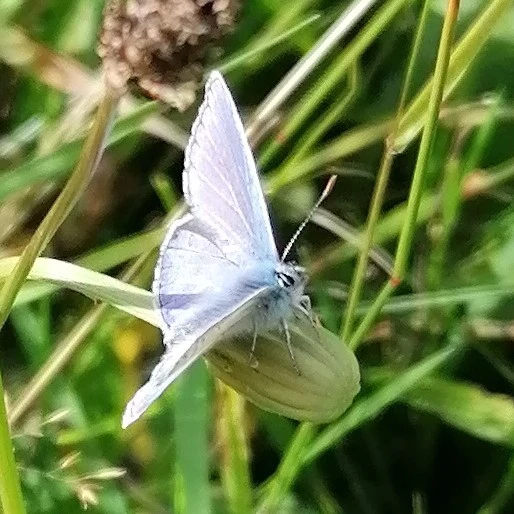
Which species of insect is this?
Polyommatus icarus
